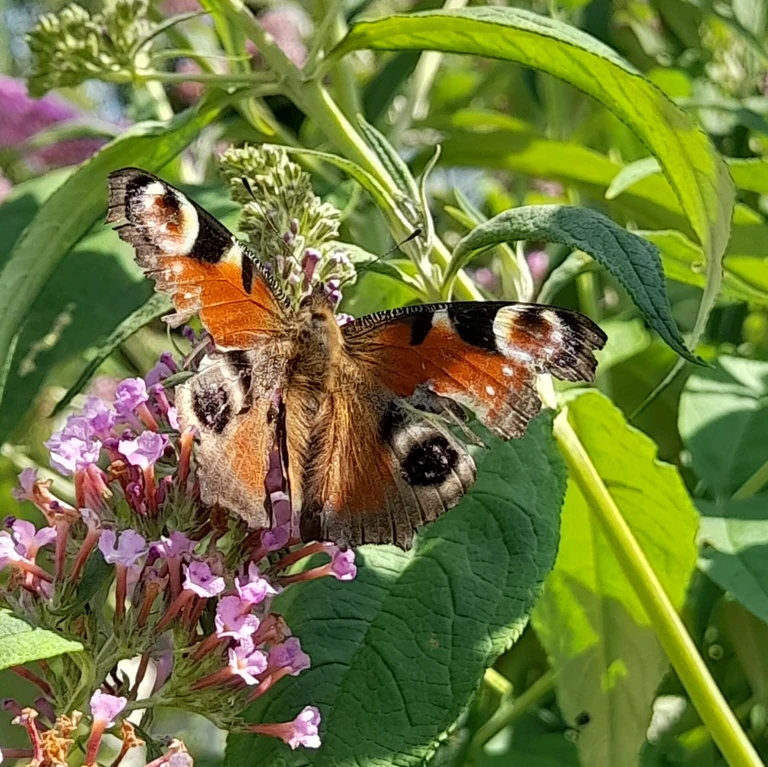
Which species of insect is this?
Aglais io
